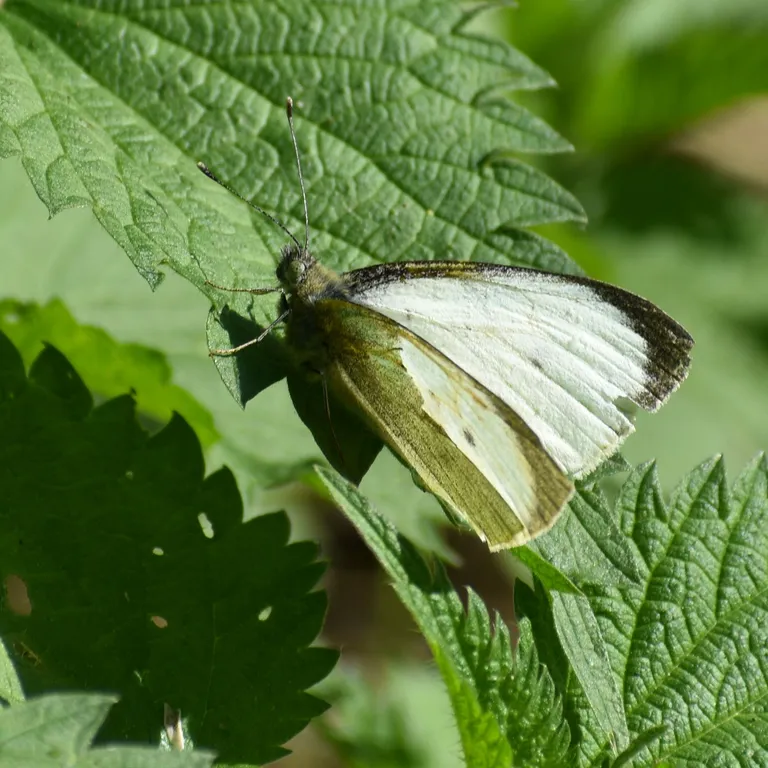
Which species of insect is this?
Pieris brassicae
